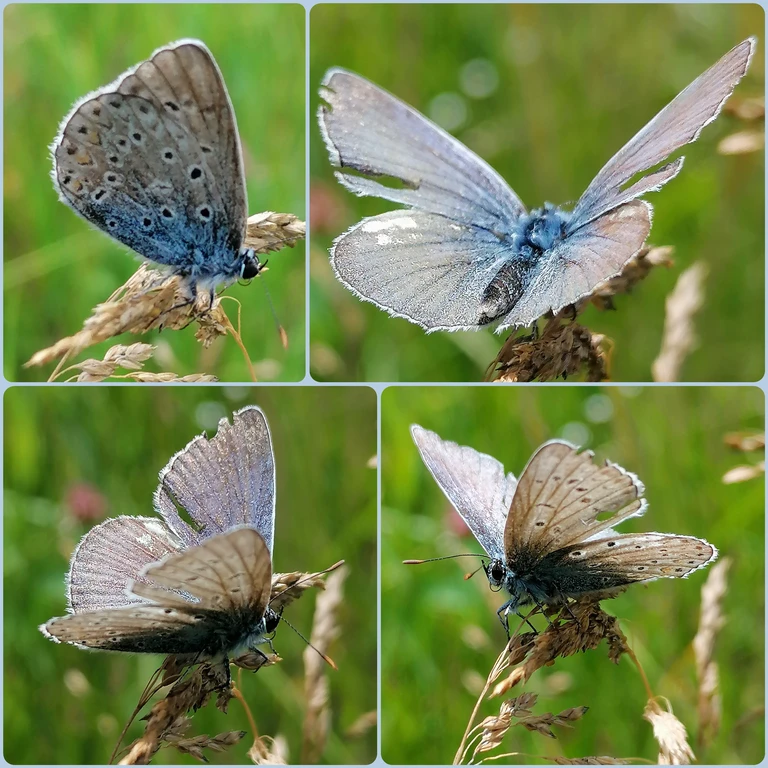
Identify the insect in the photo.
Polyommatus icarus
